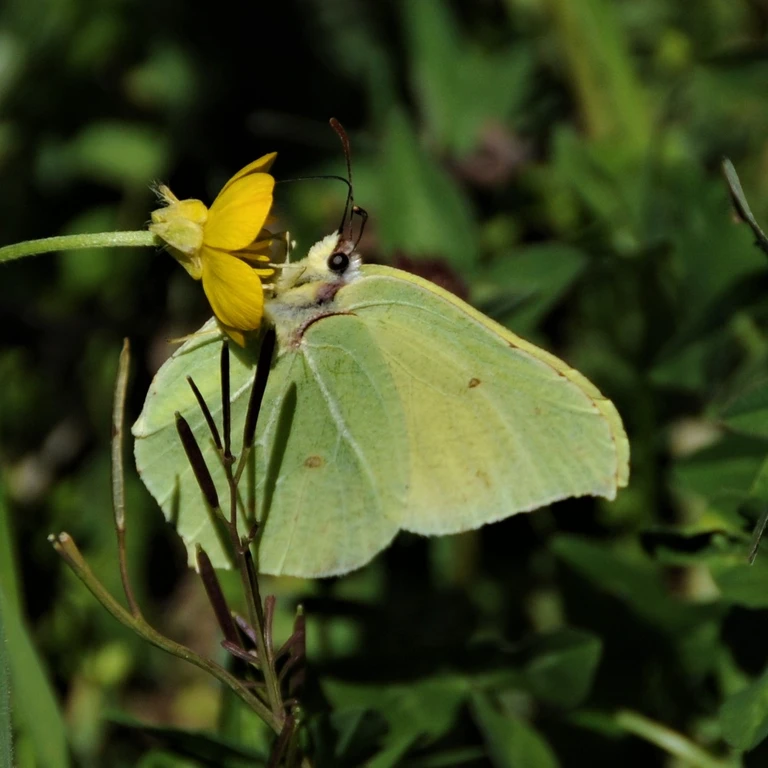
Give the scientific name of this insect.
Gonepteryx rhamni
